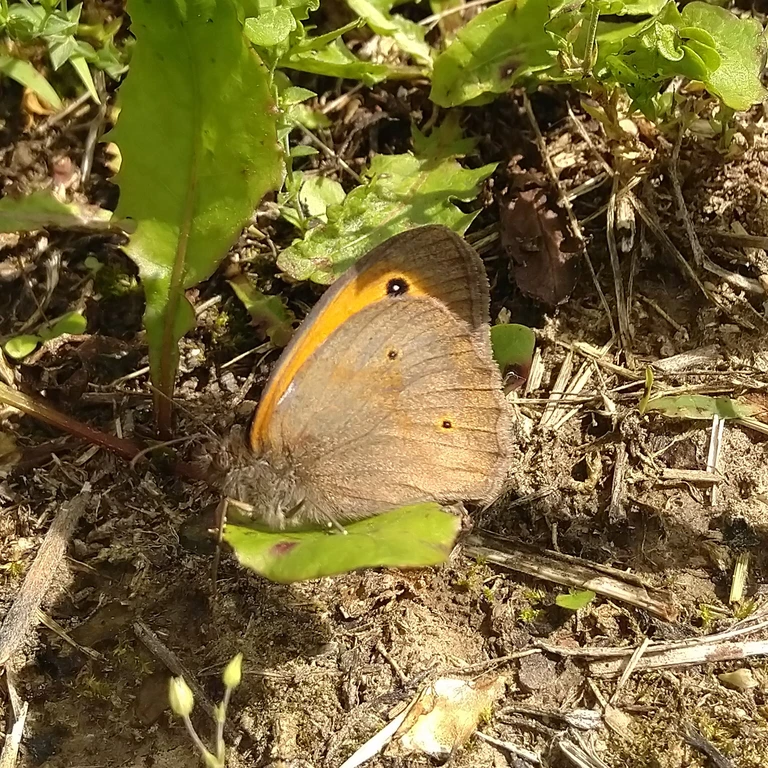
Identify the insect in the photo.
Maniola jurtina
